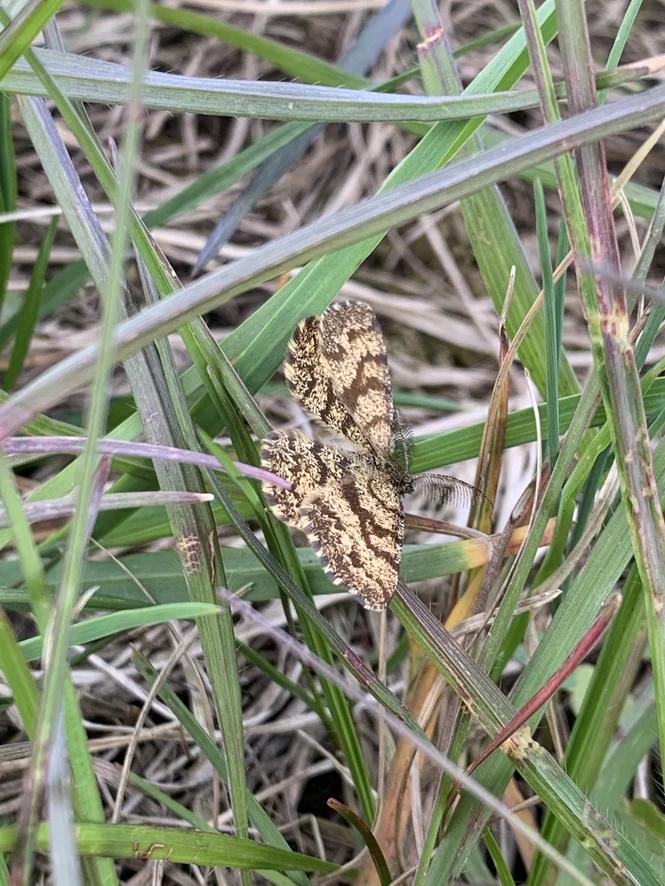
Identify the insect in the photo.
Ematurga atomaria
